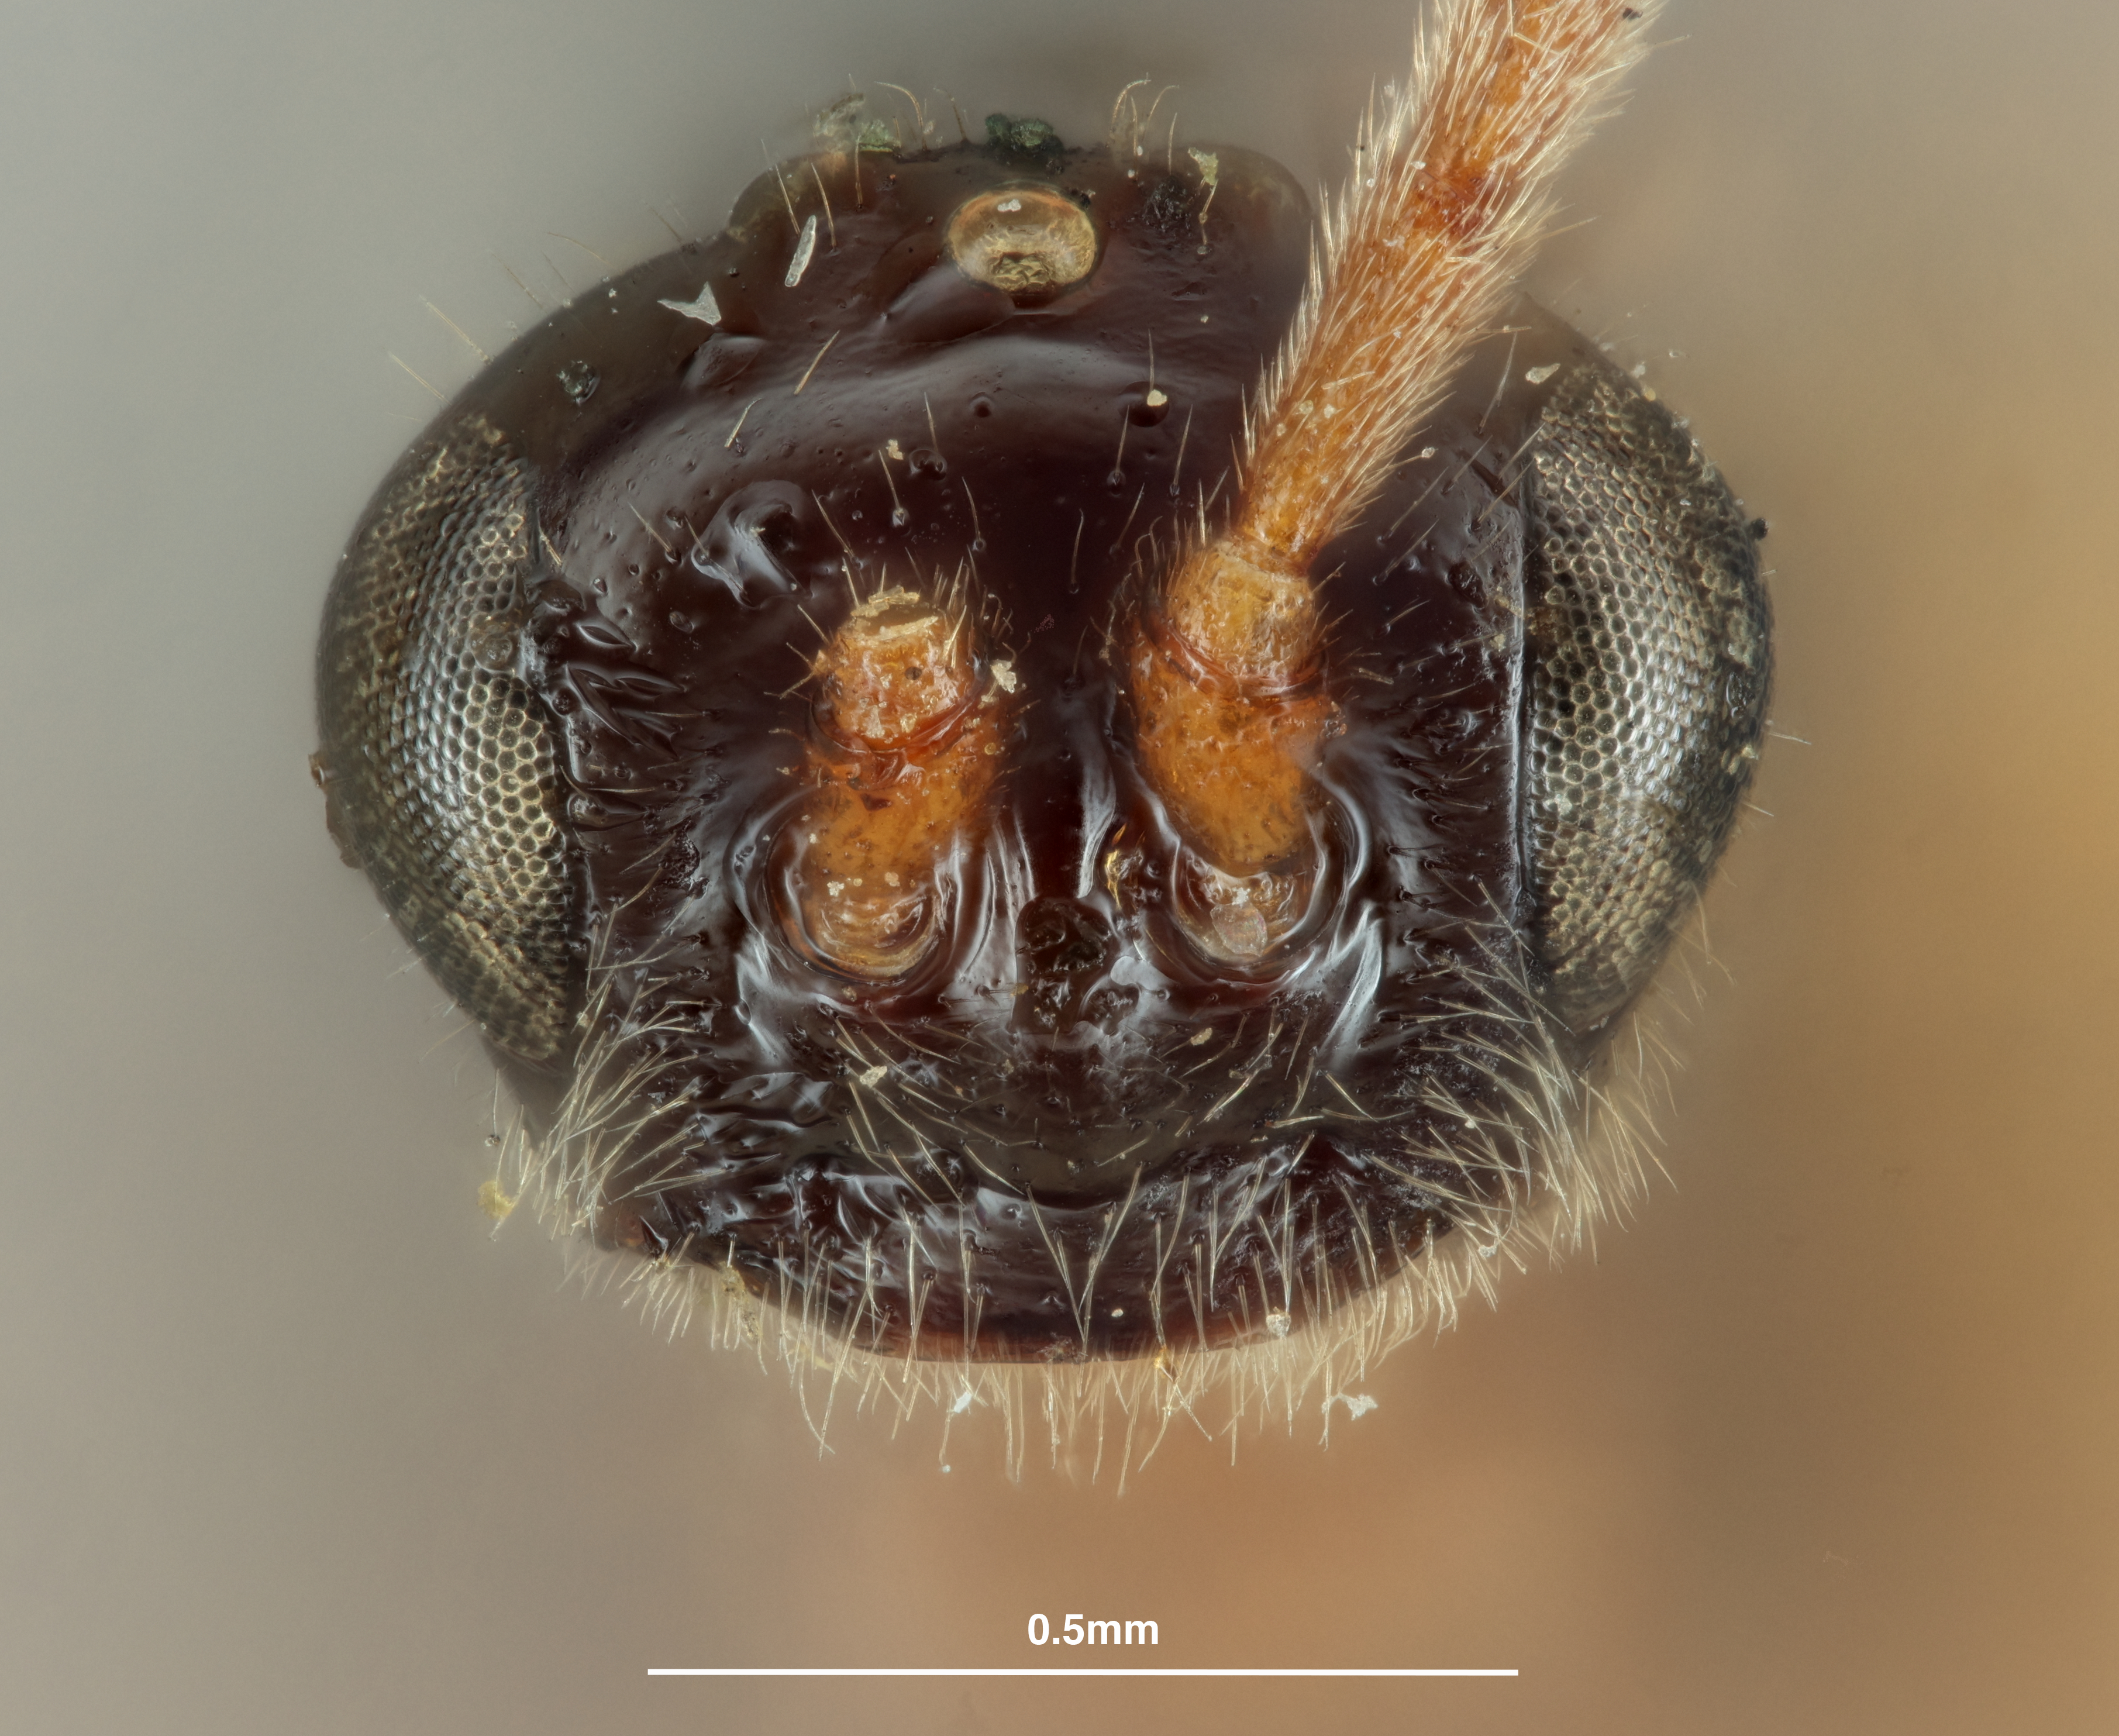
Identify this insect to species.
Proctotrypes belfragei
